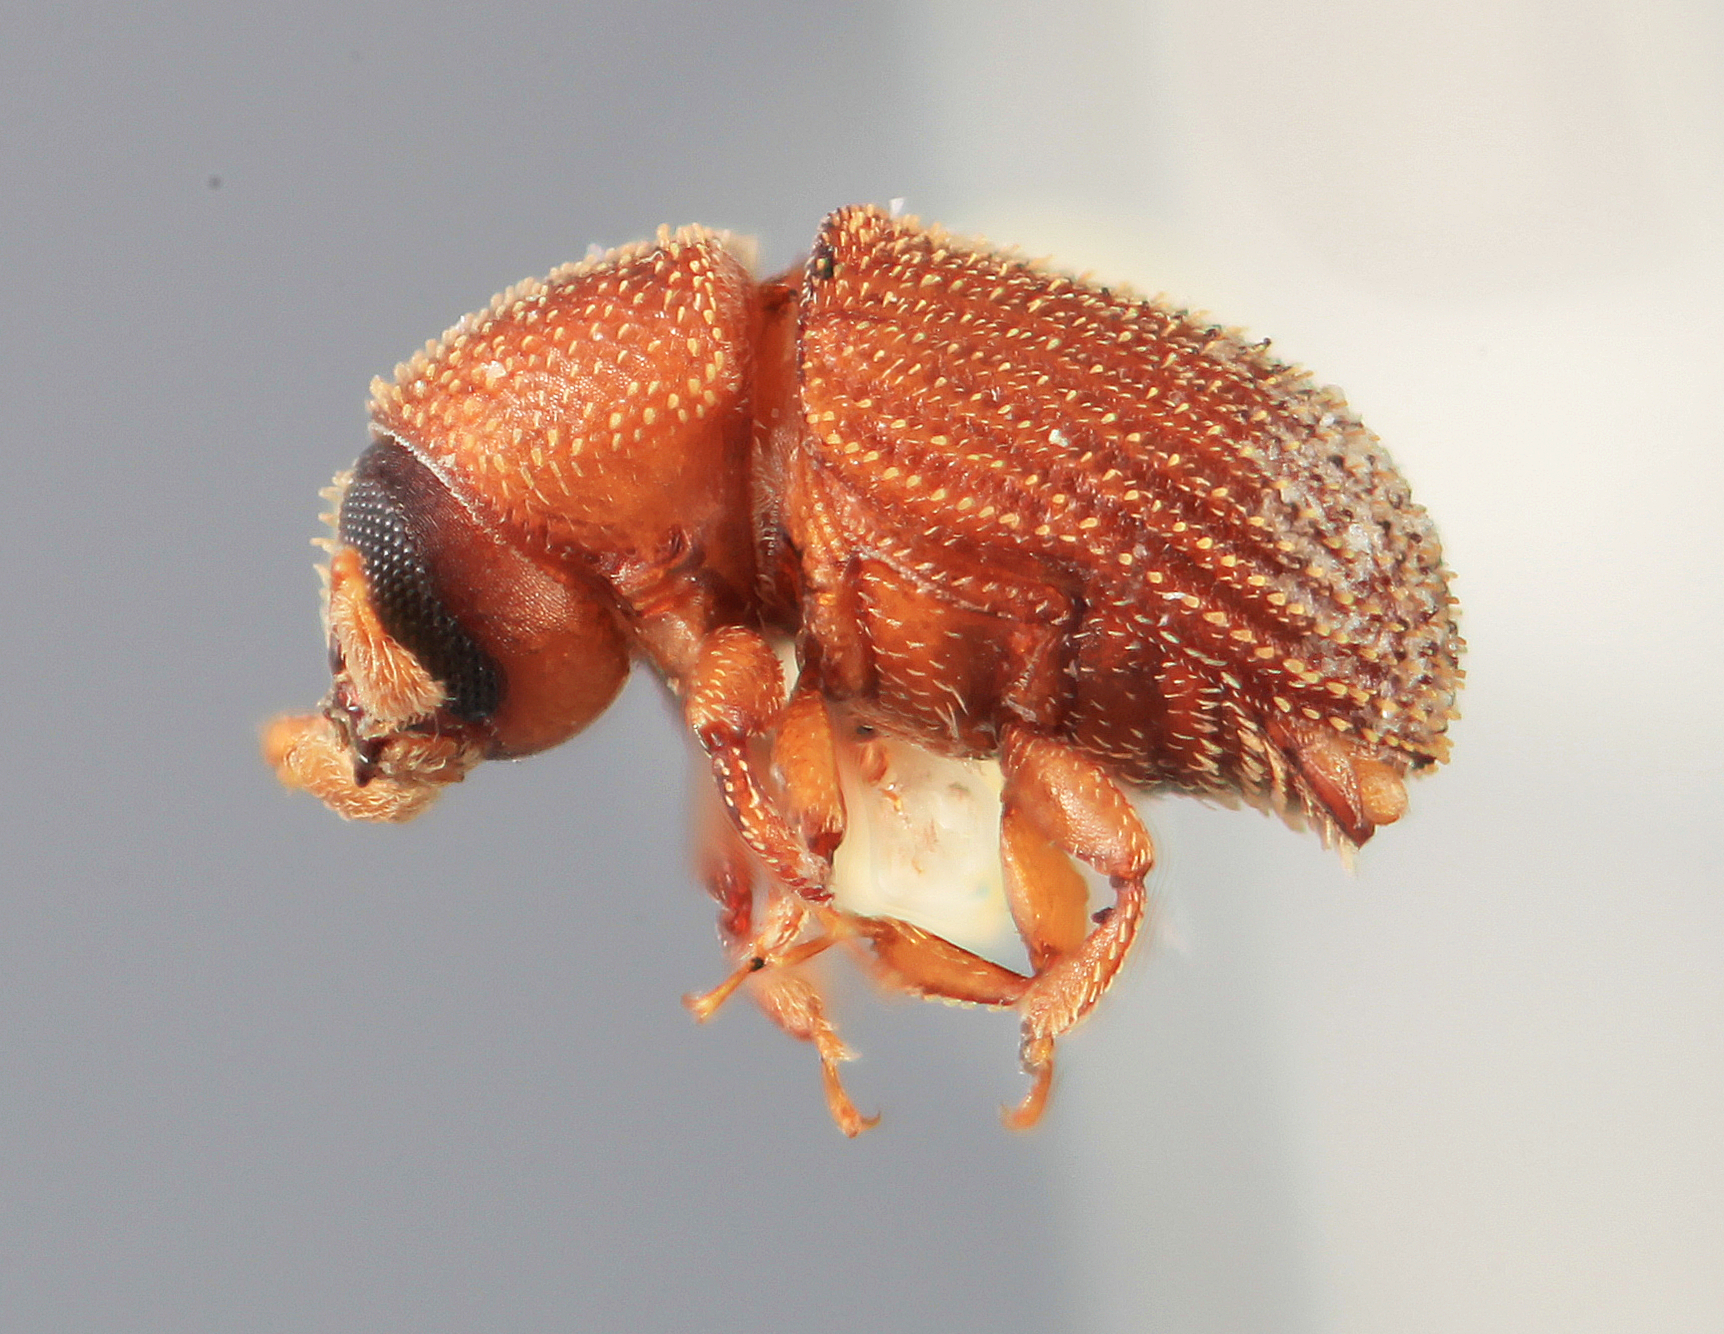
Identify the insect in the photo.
Chramesus denticulatus
